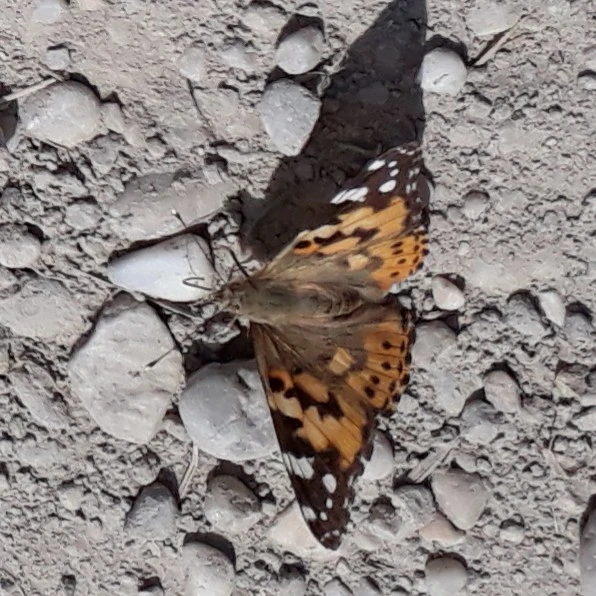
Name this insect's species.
Vanessa cardui
